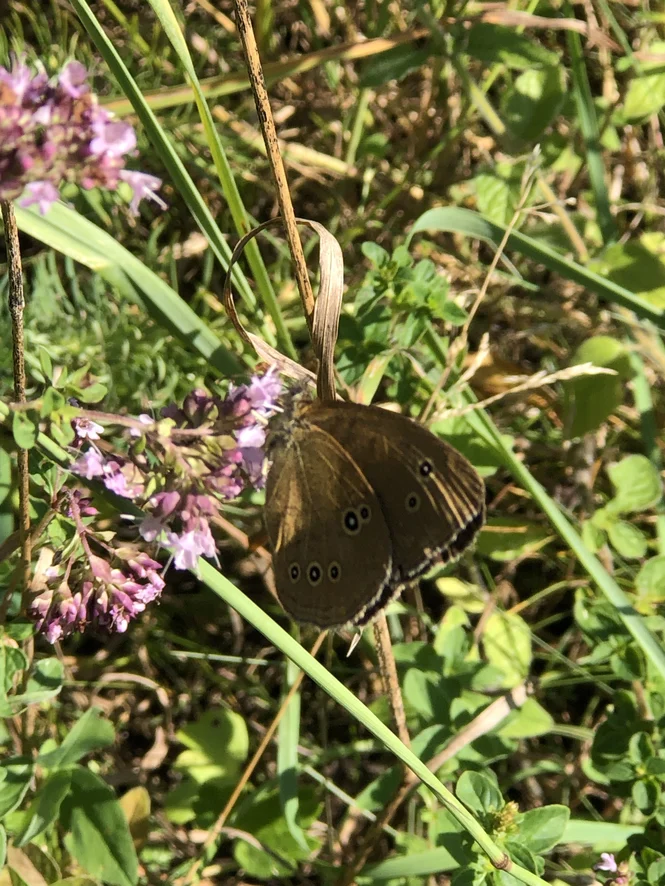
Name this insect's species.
Aphantopus hyperantus
